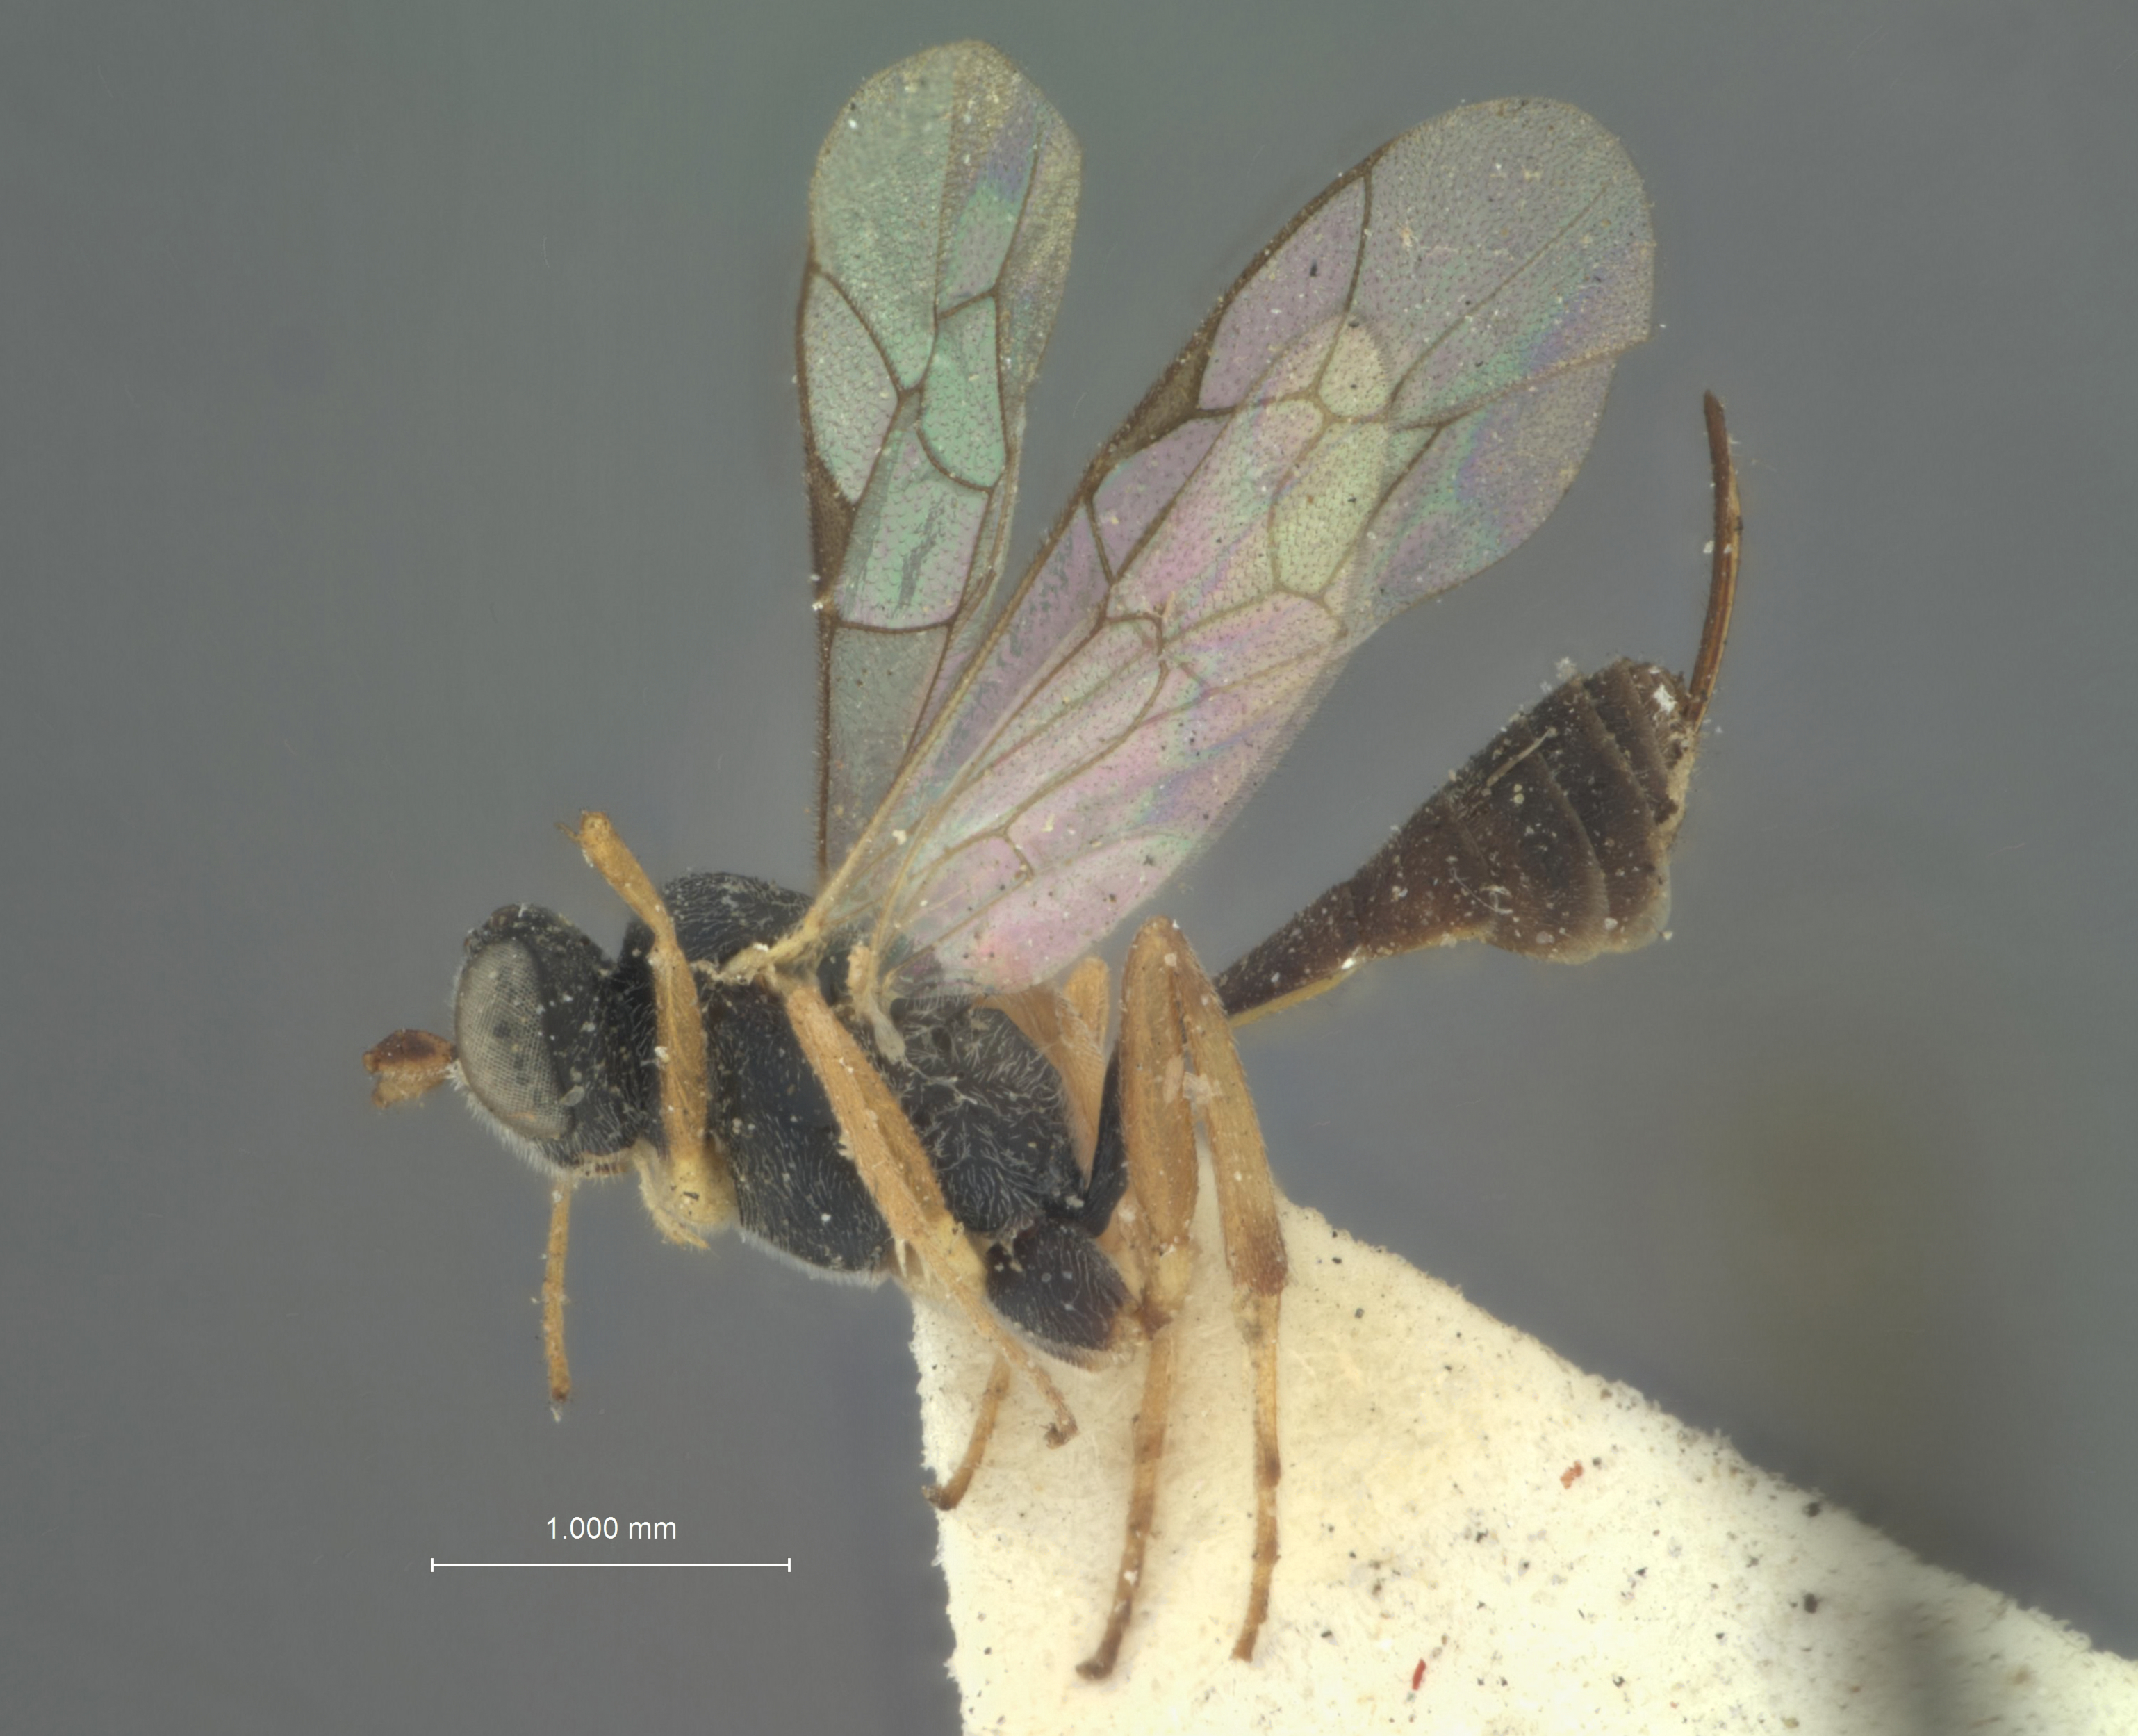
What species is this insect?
Limneria salicicola
